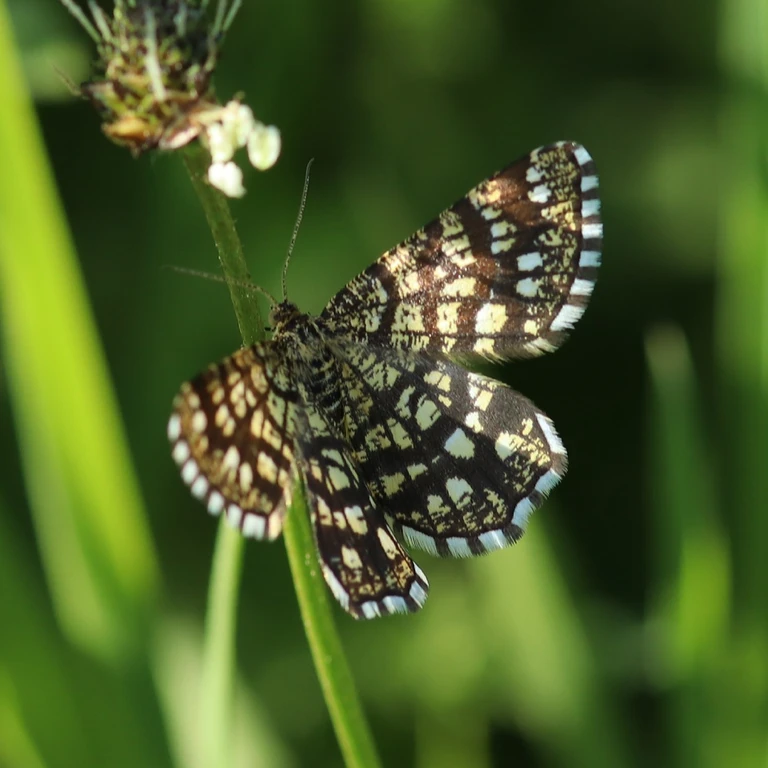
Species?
Chiasmia clathrata
